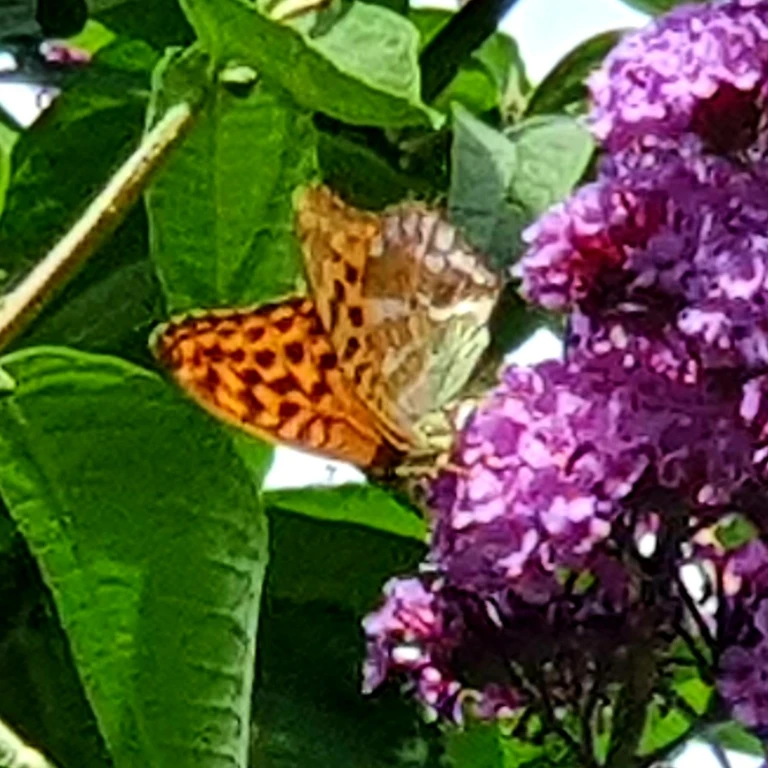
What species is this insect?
Argynnis paphia
